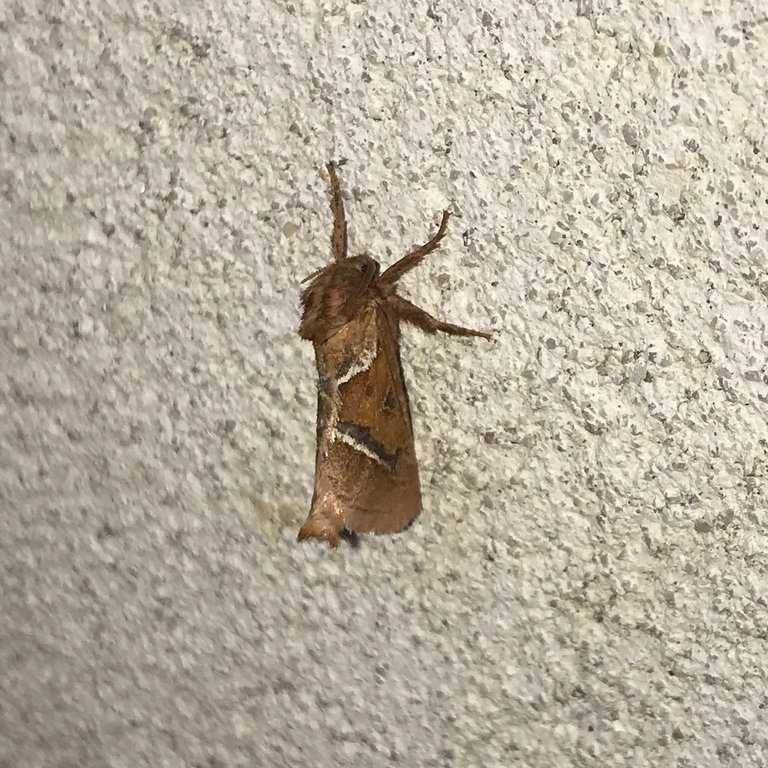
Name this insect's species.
Triodia sylvina
